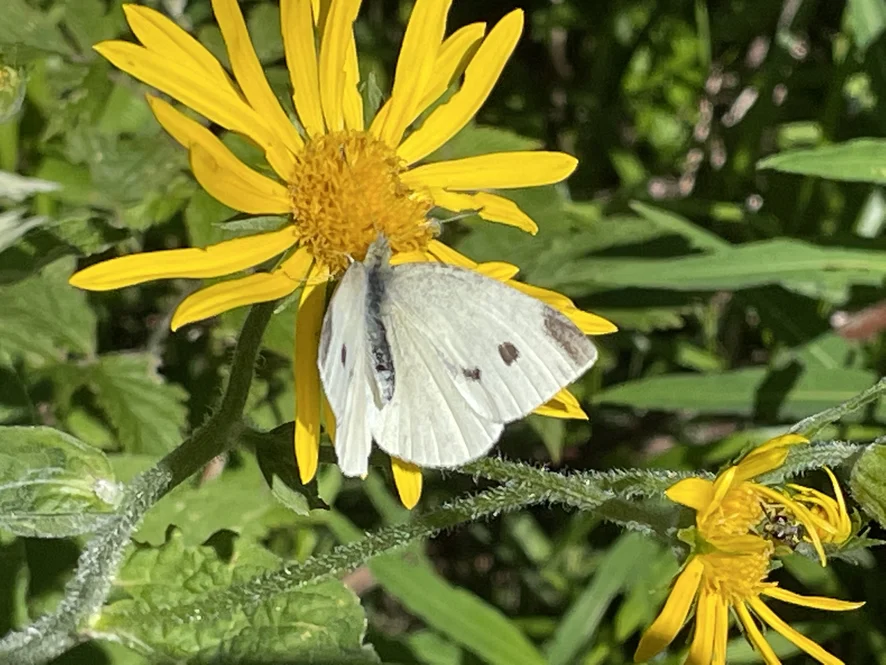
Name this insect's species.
Pieris rapae
